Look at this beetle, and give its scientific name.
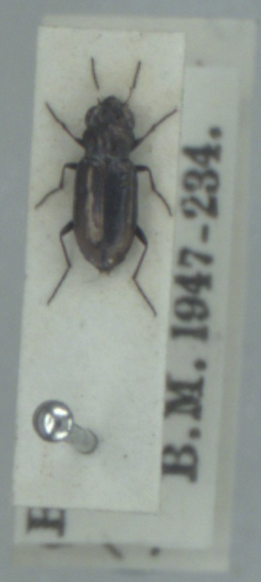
Notiophilus substriatus
